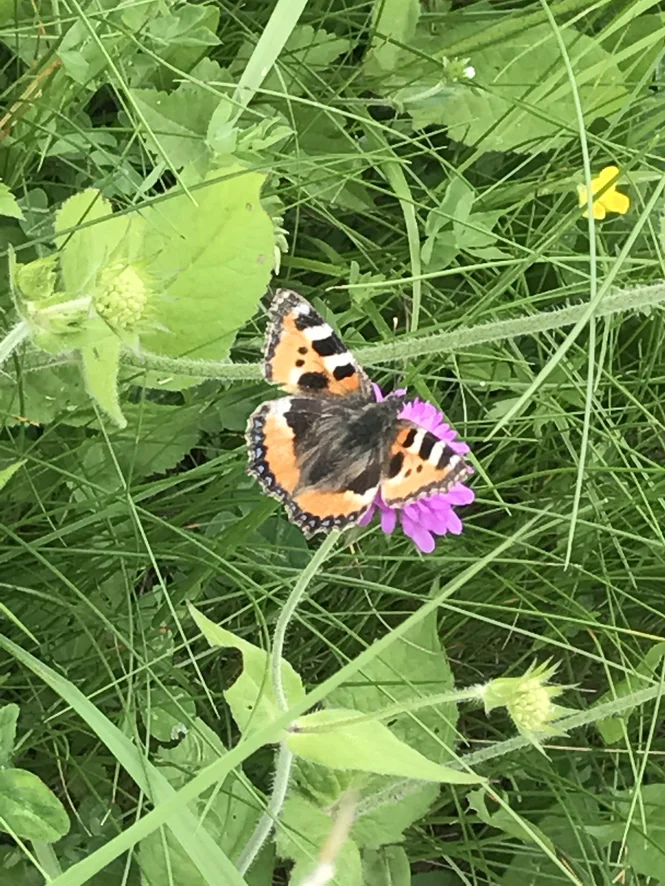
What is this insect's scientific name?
Aglais urticae
